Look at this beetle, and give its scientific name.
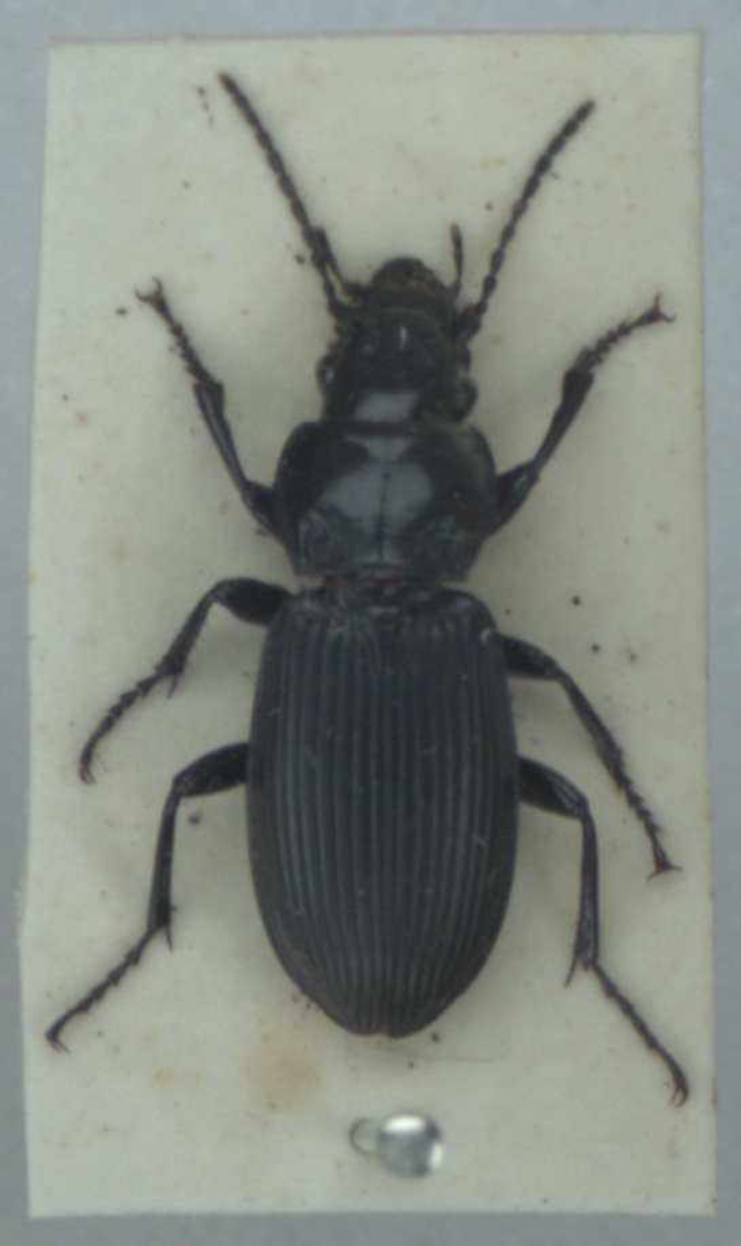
Pterostichus melanarius
